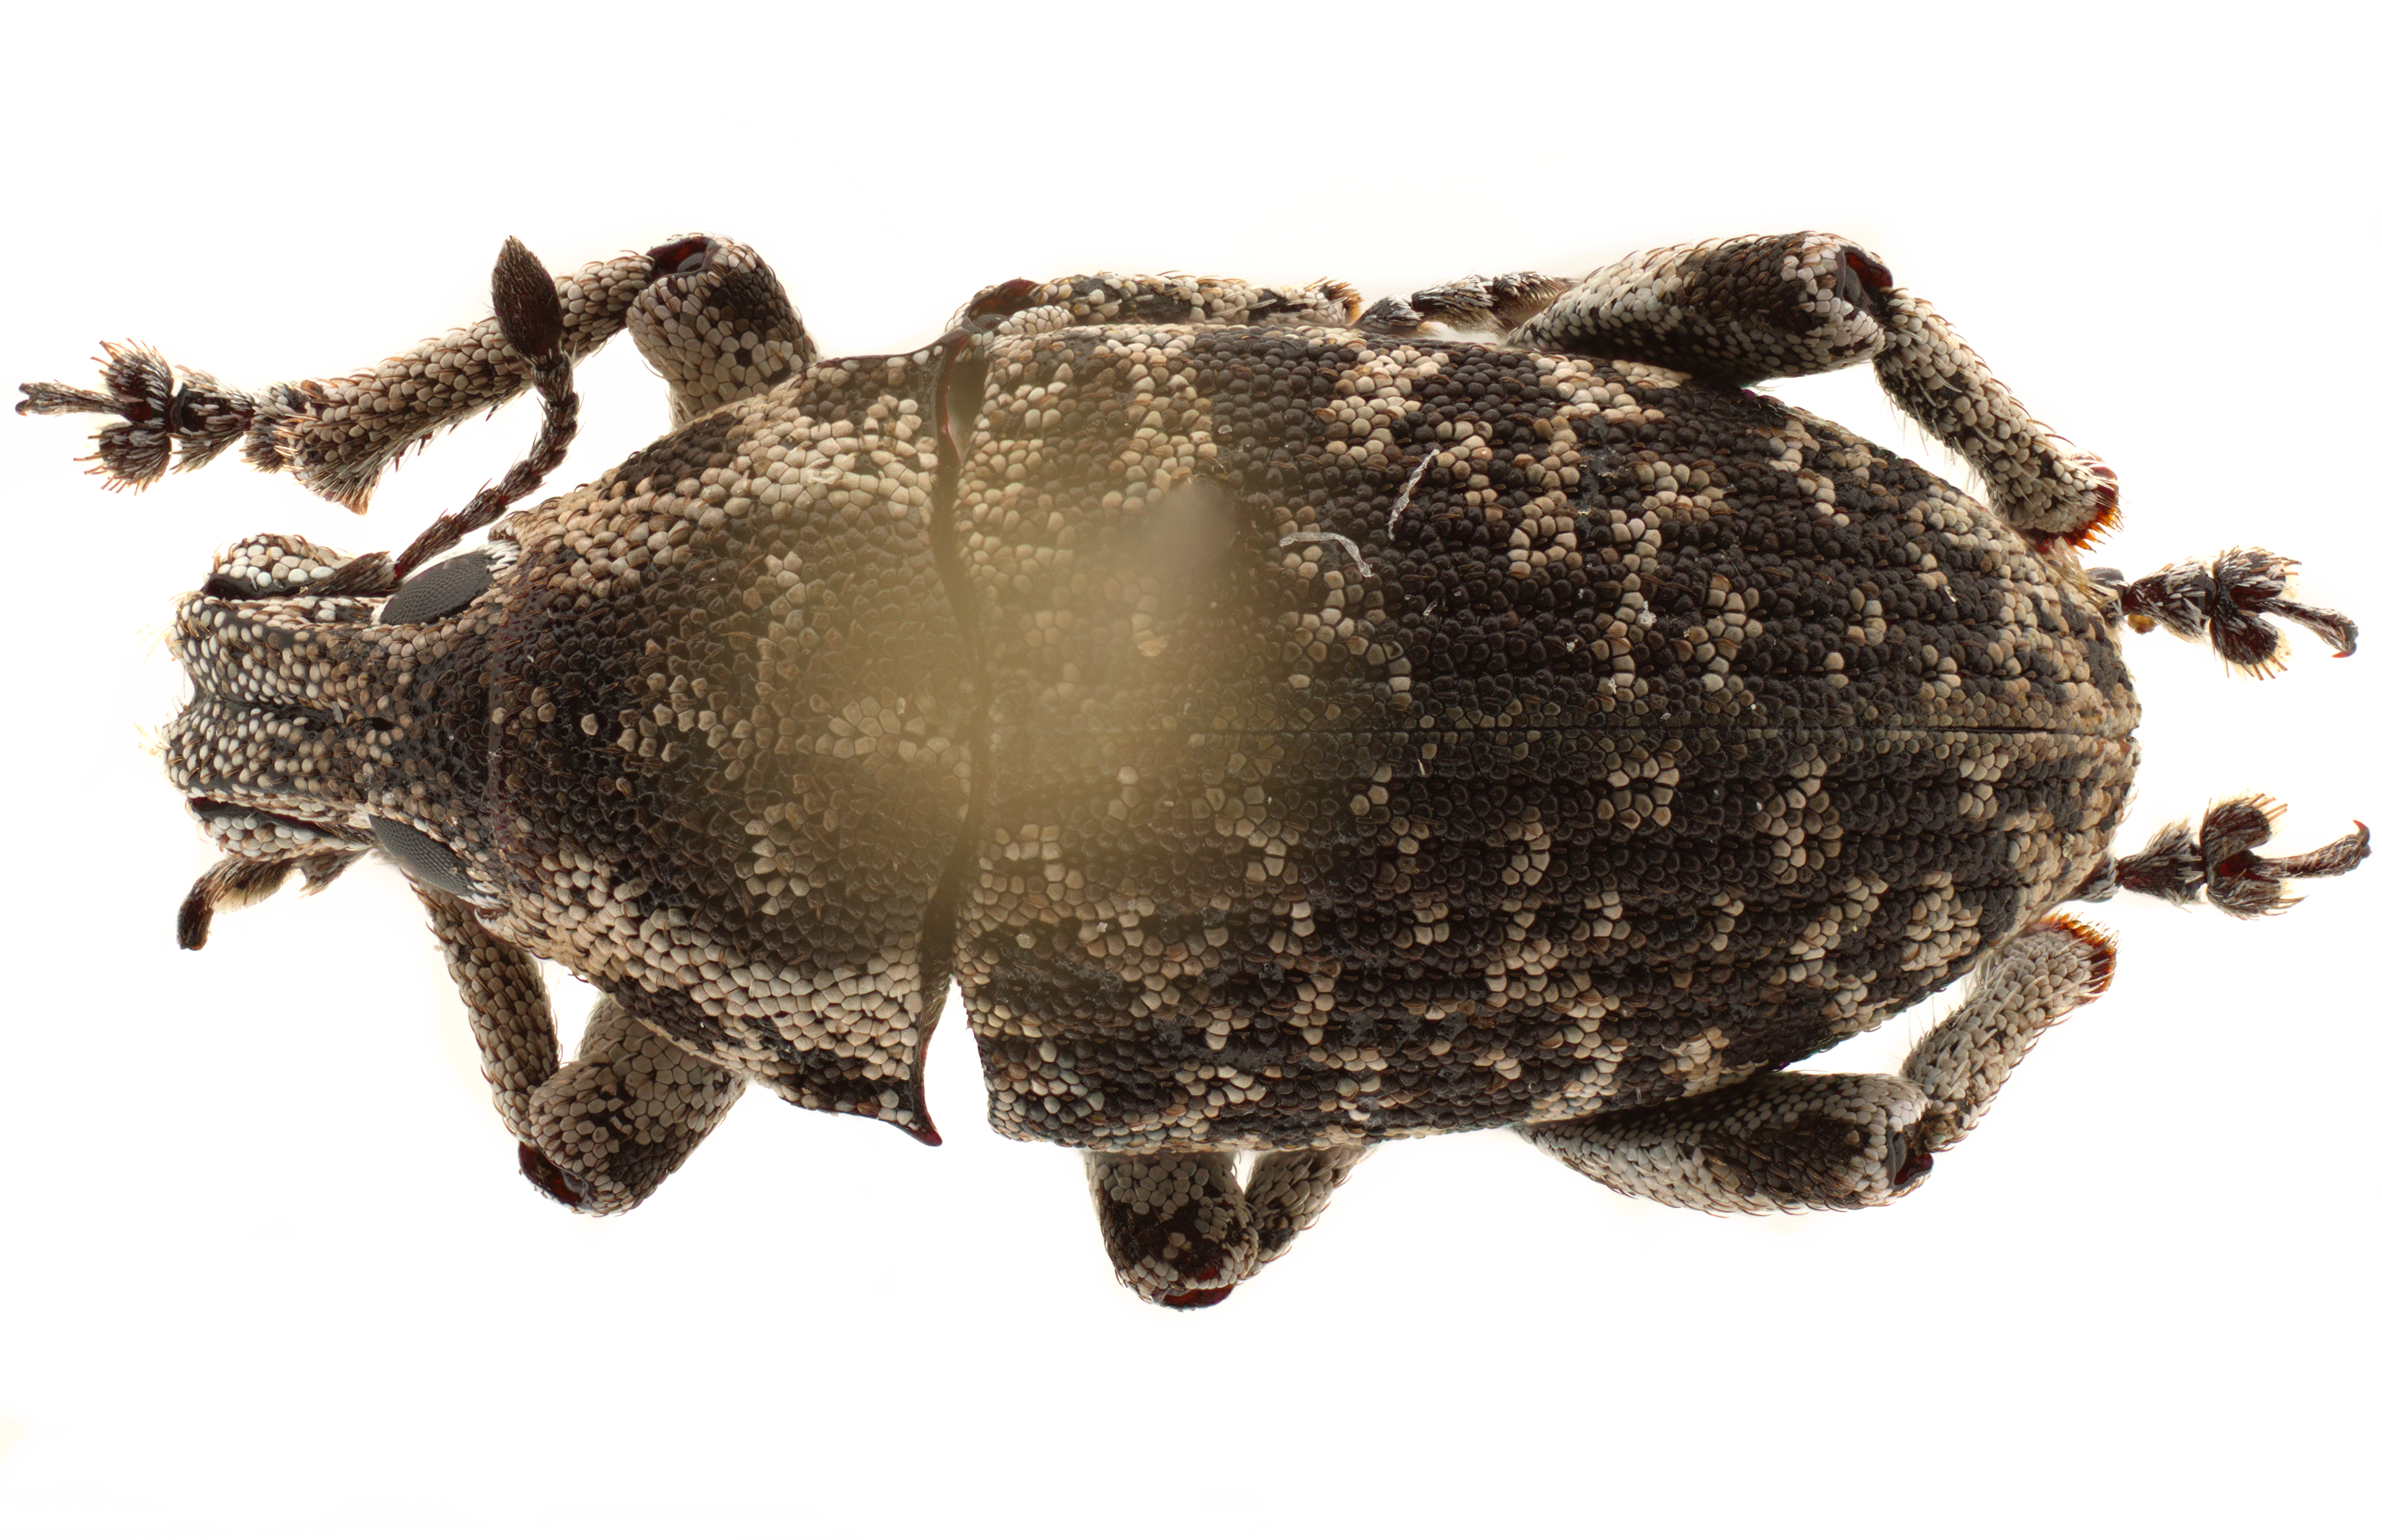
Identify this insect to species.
Colecerus setosus
